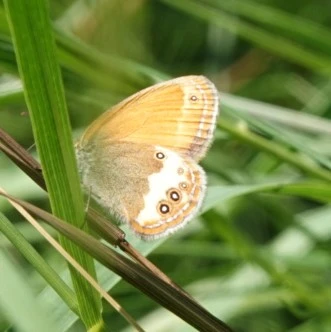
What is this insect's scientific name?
Coenonympha arcania
